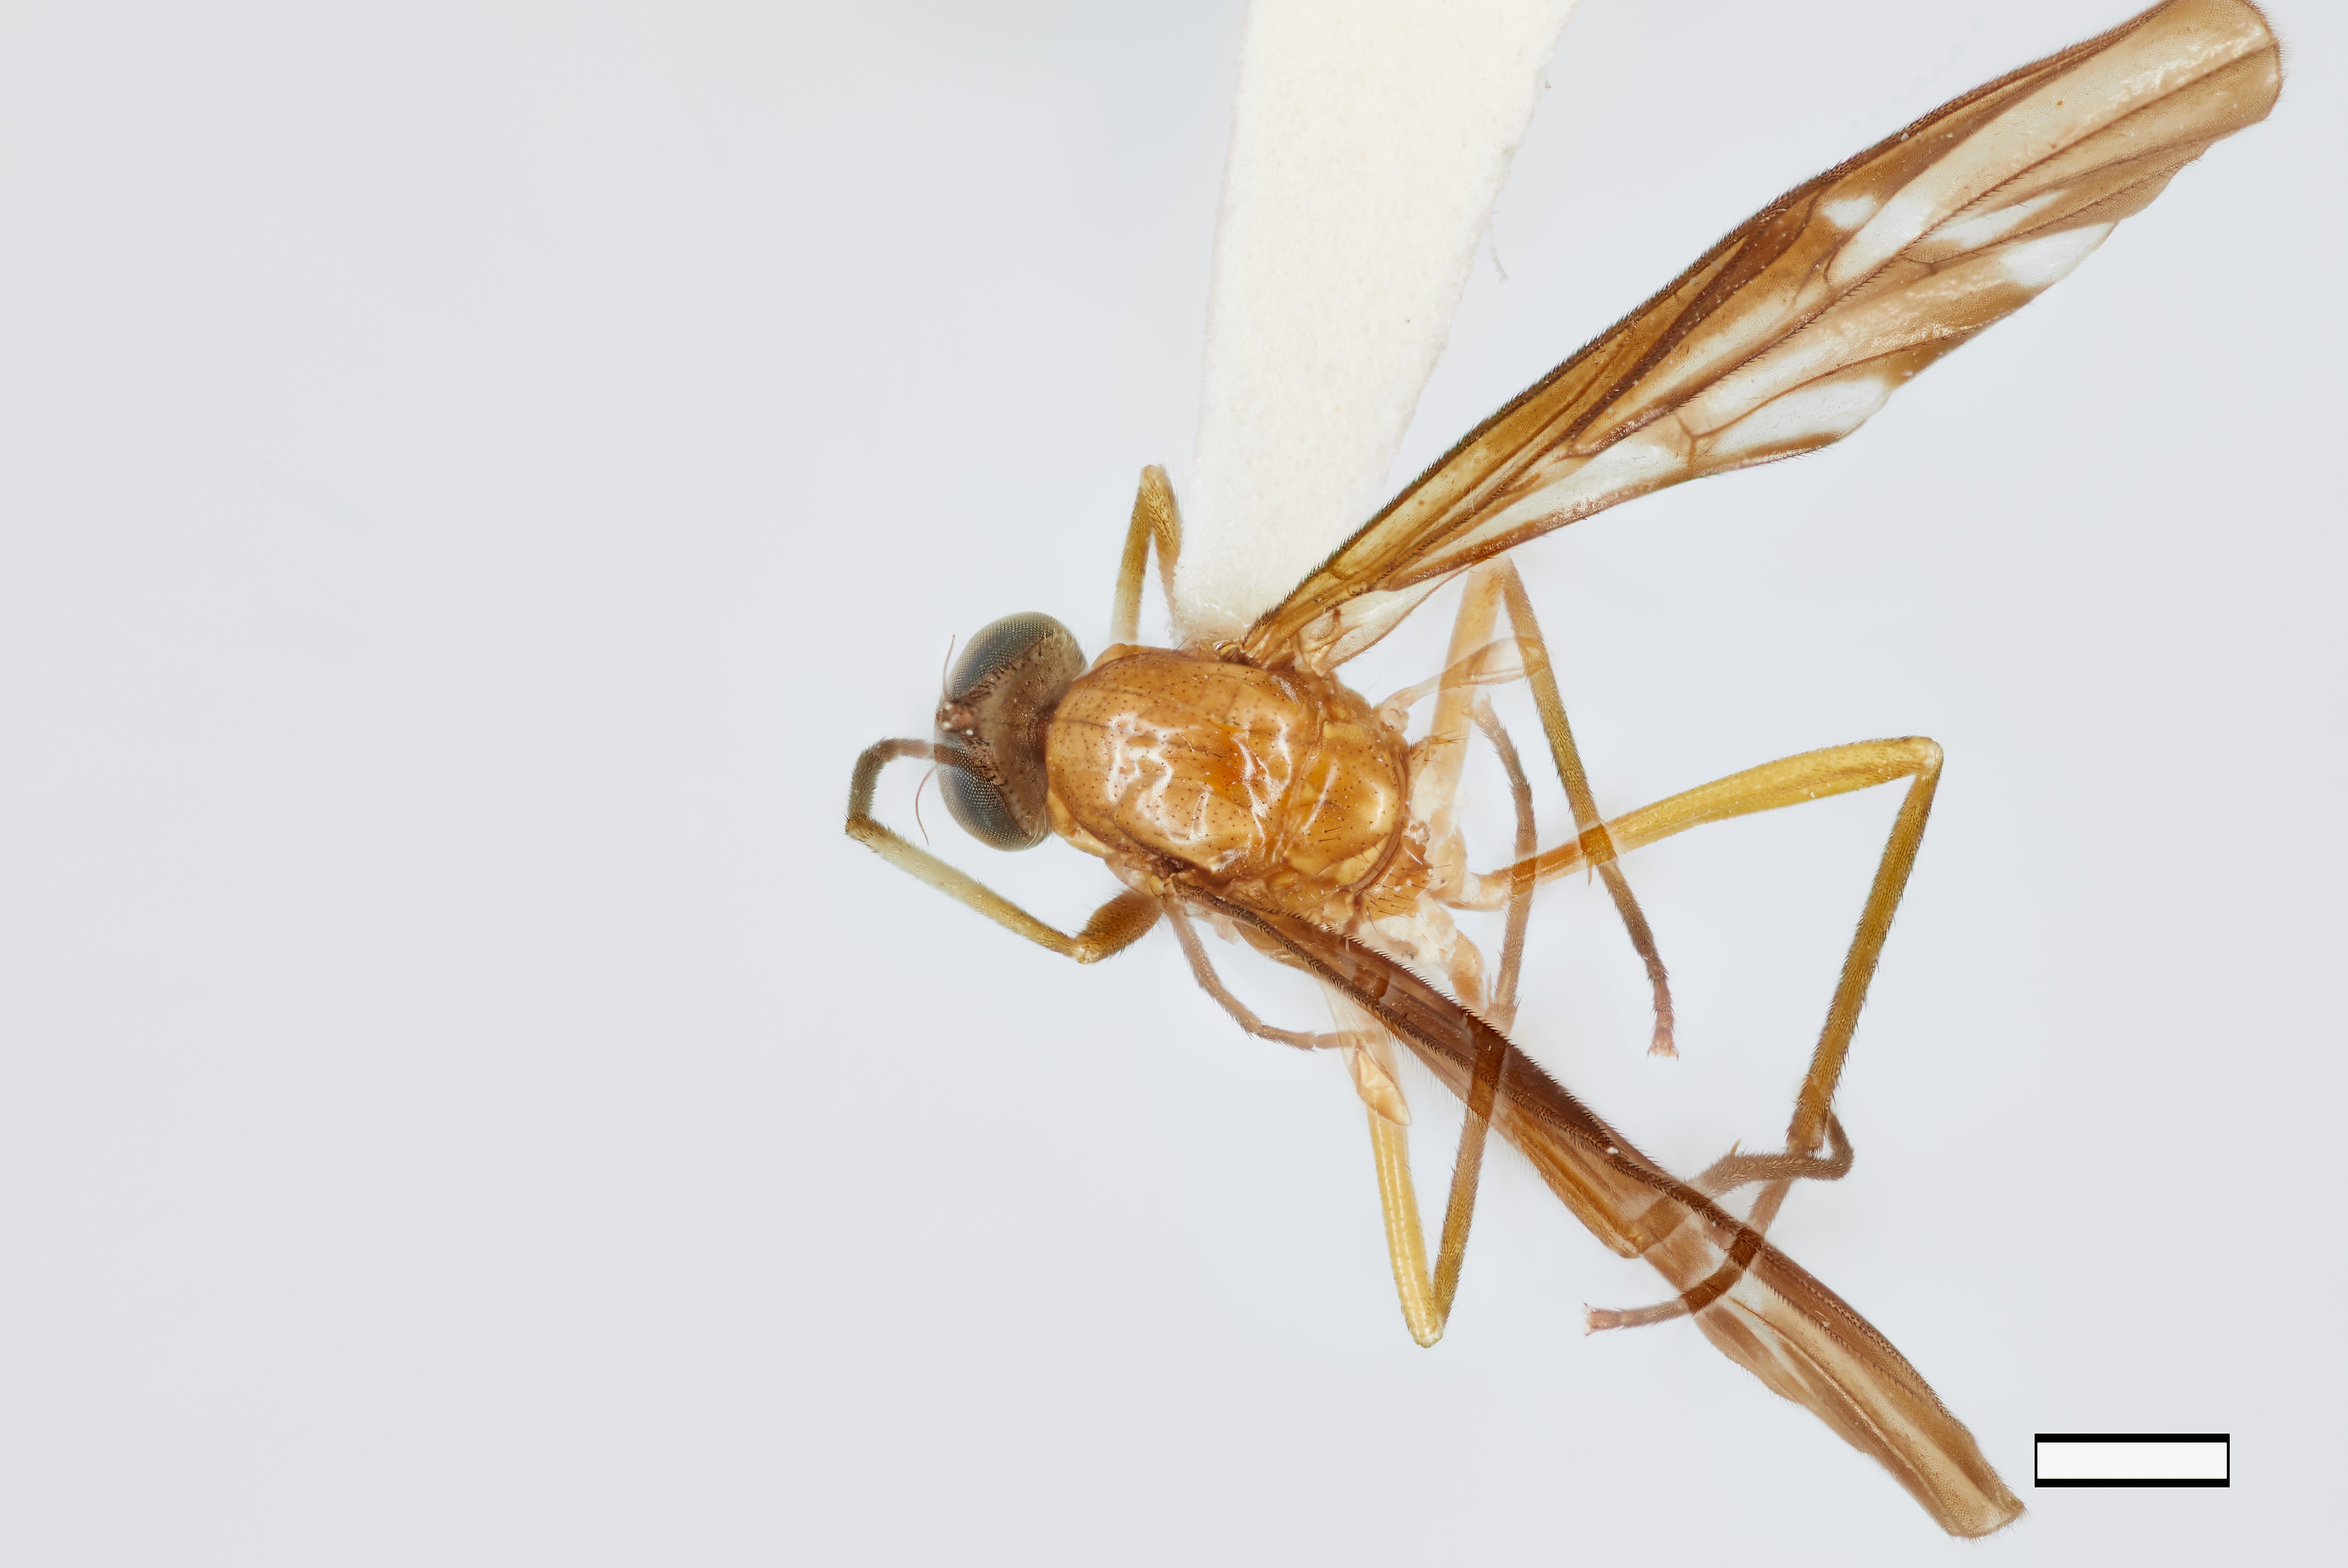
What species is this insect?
Sierramyia chiapasensis
